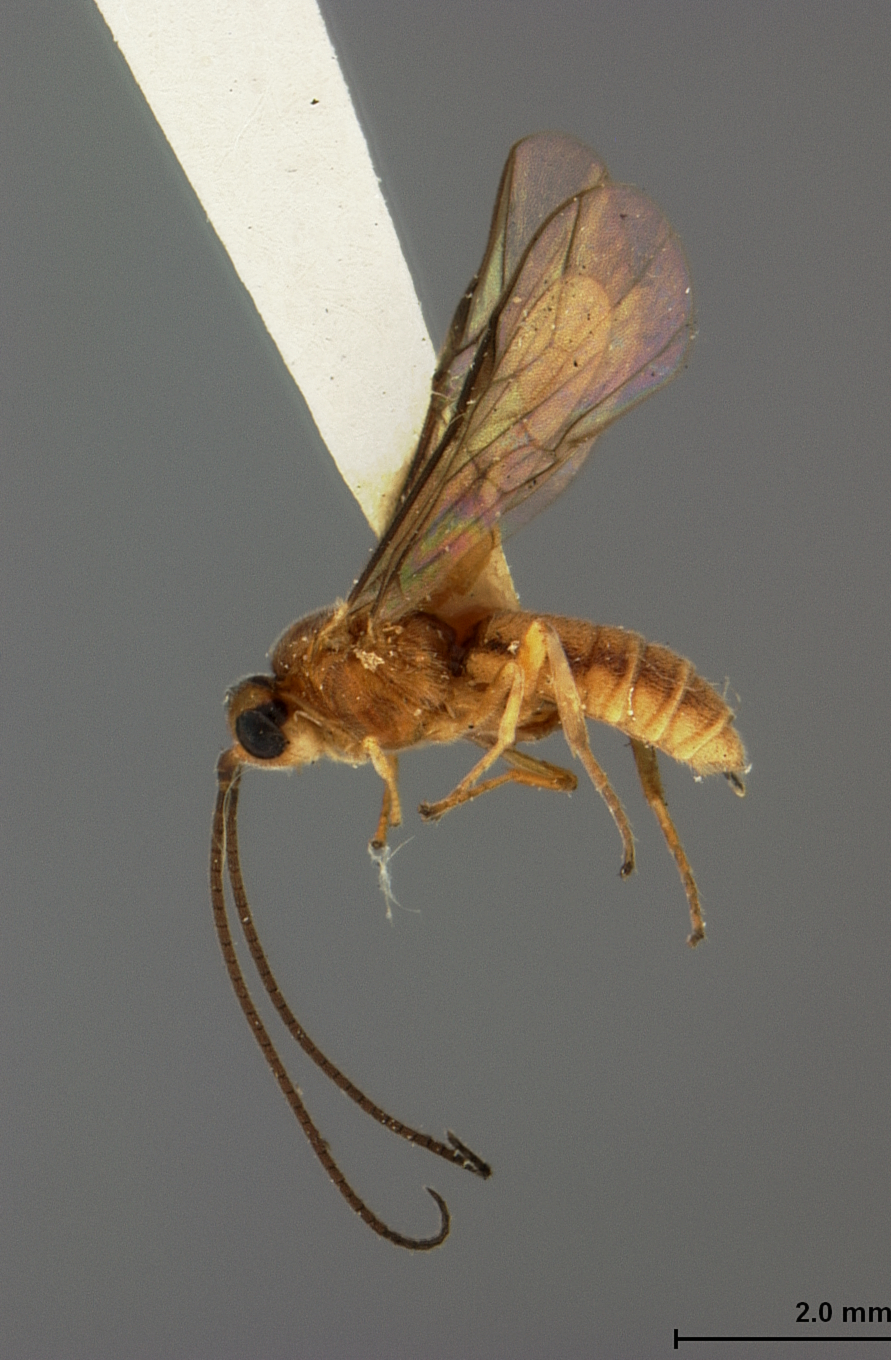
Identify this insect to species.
Bracon alguei
